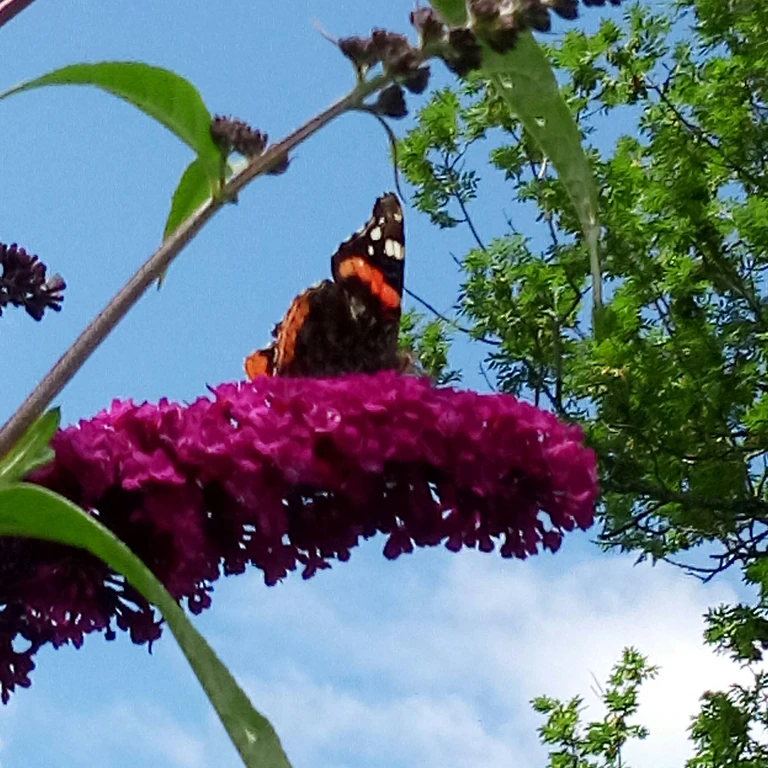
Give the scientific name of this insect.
Vanessa atalanta
